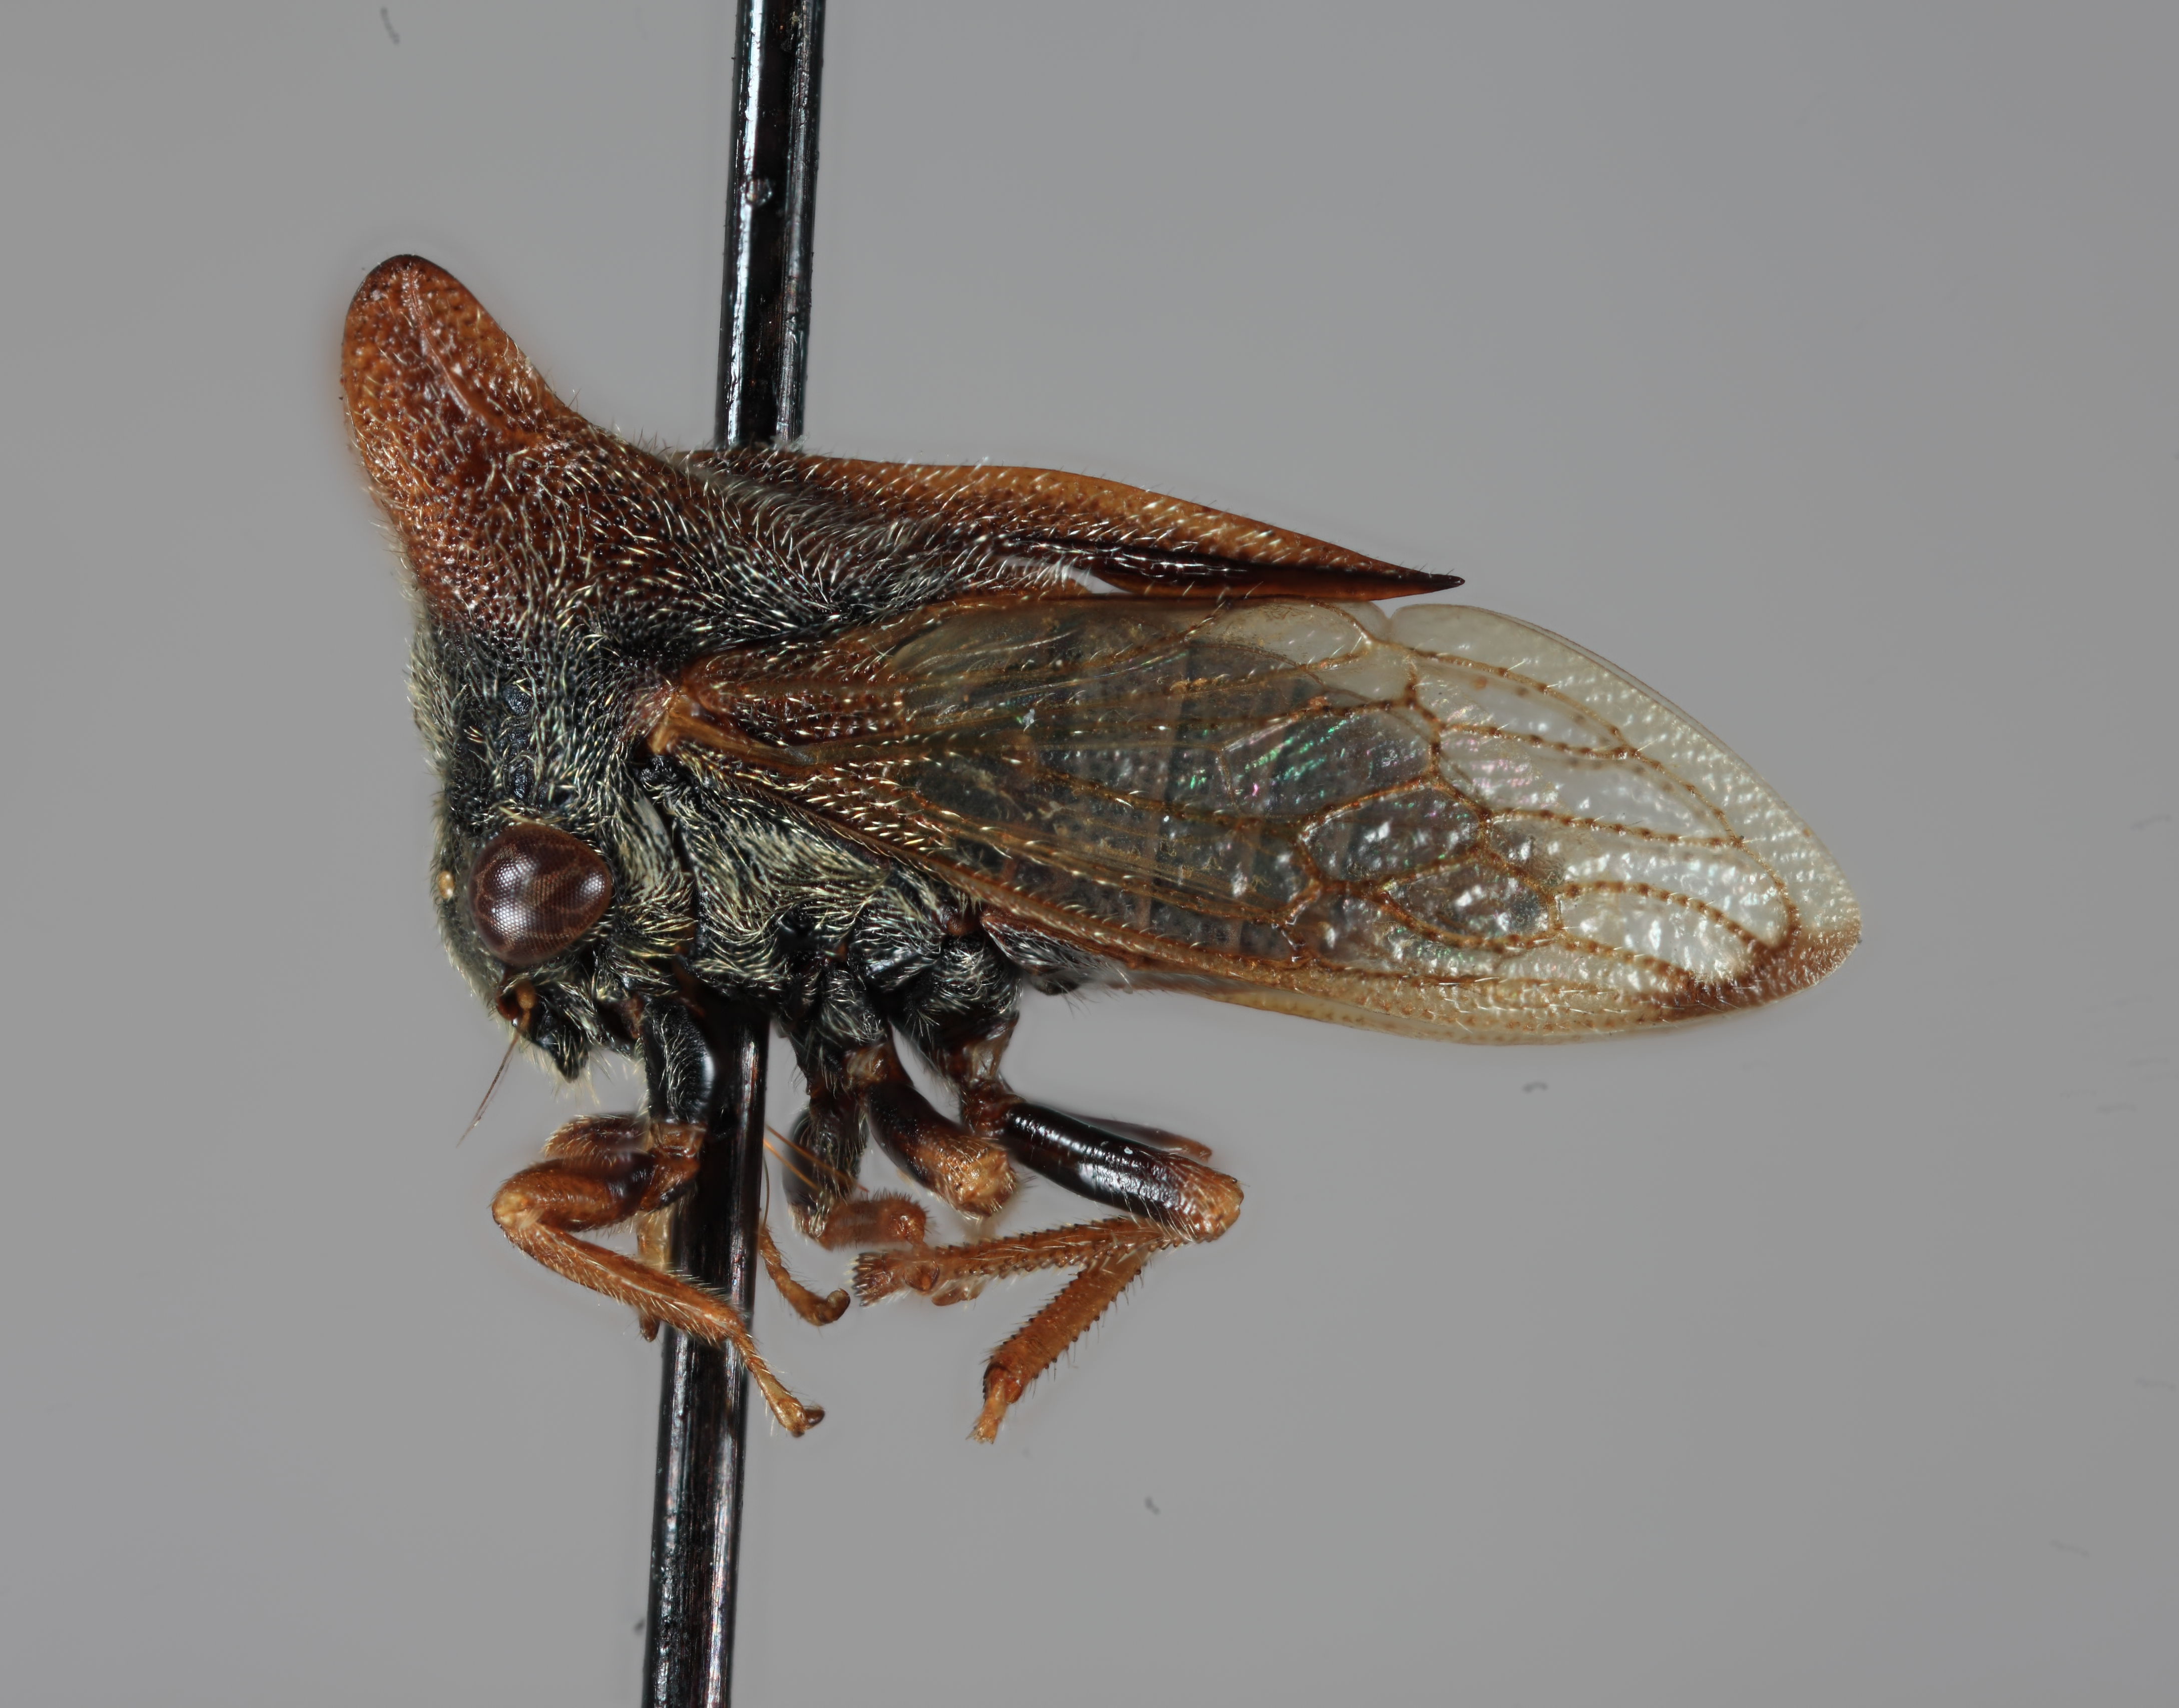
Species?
Tricentrus porrectus
